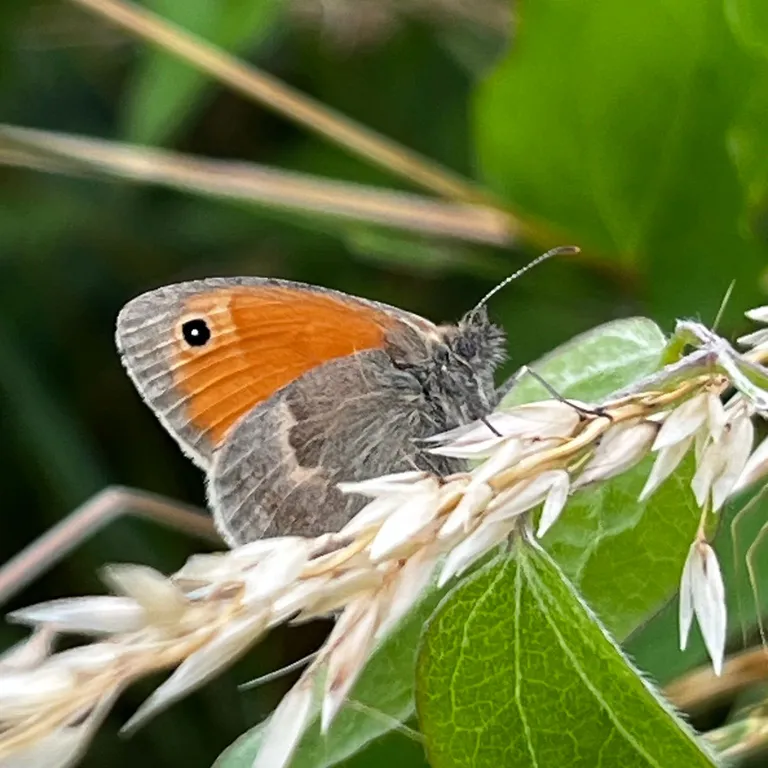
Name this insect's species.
Coenonympha pamphilus
